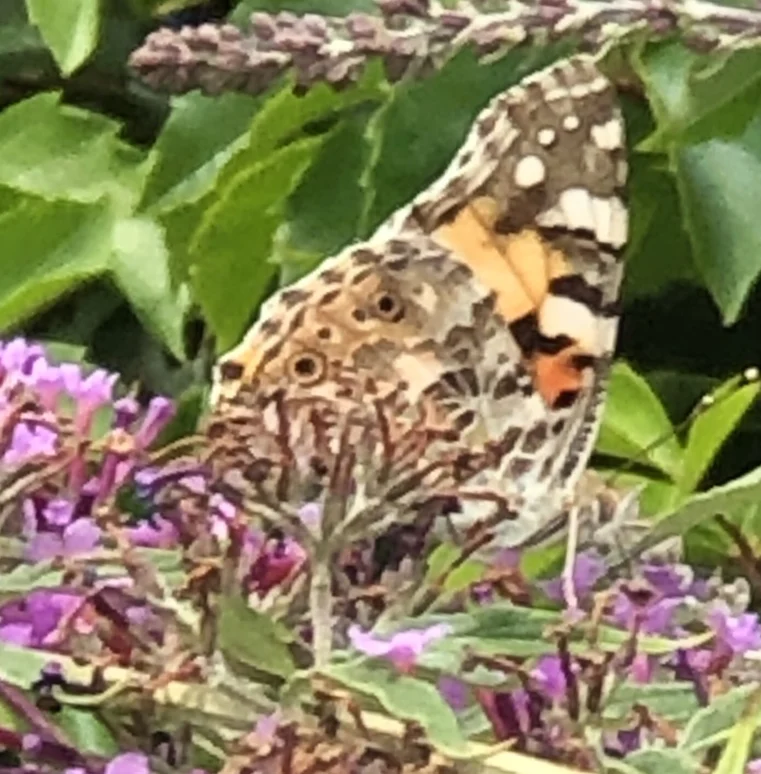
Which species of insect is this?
Vanessa cardui
